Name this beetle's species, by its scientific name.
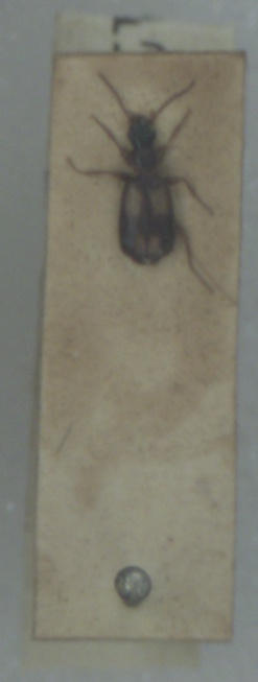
Calodromius spilotus
